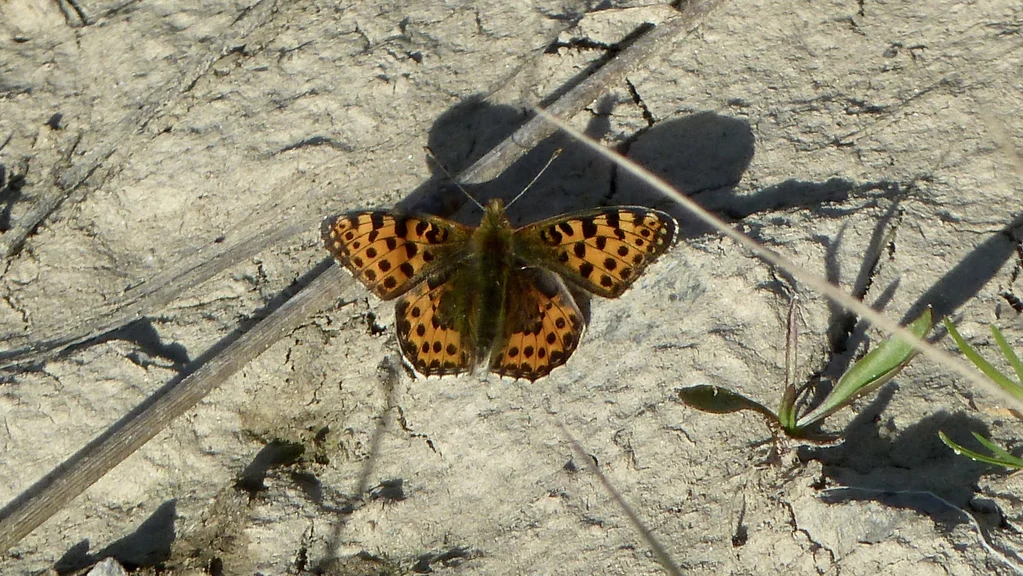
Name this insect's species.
Issoria lathonia
